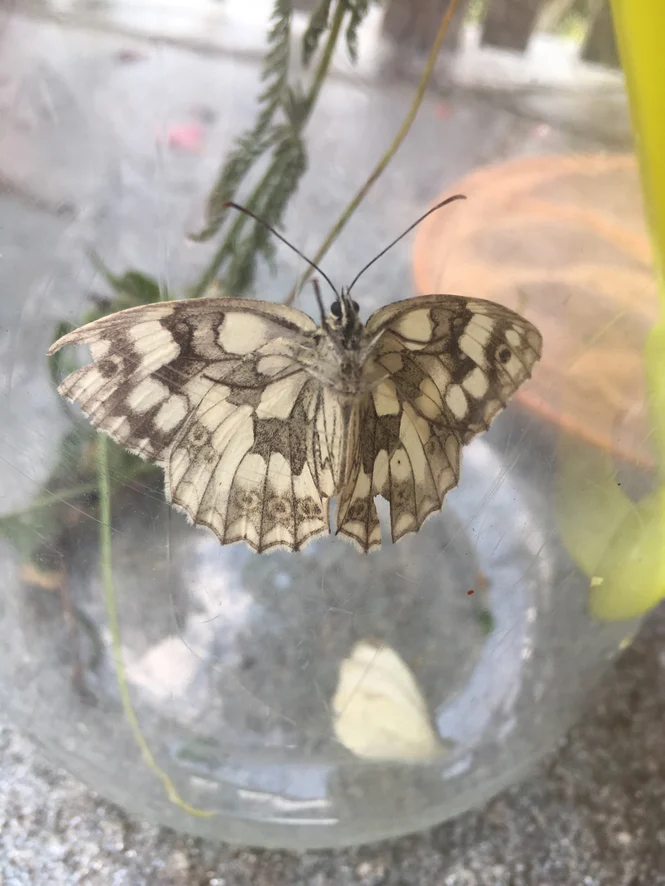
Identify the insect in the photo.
Melanargia galathea
